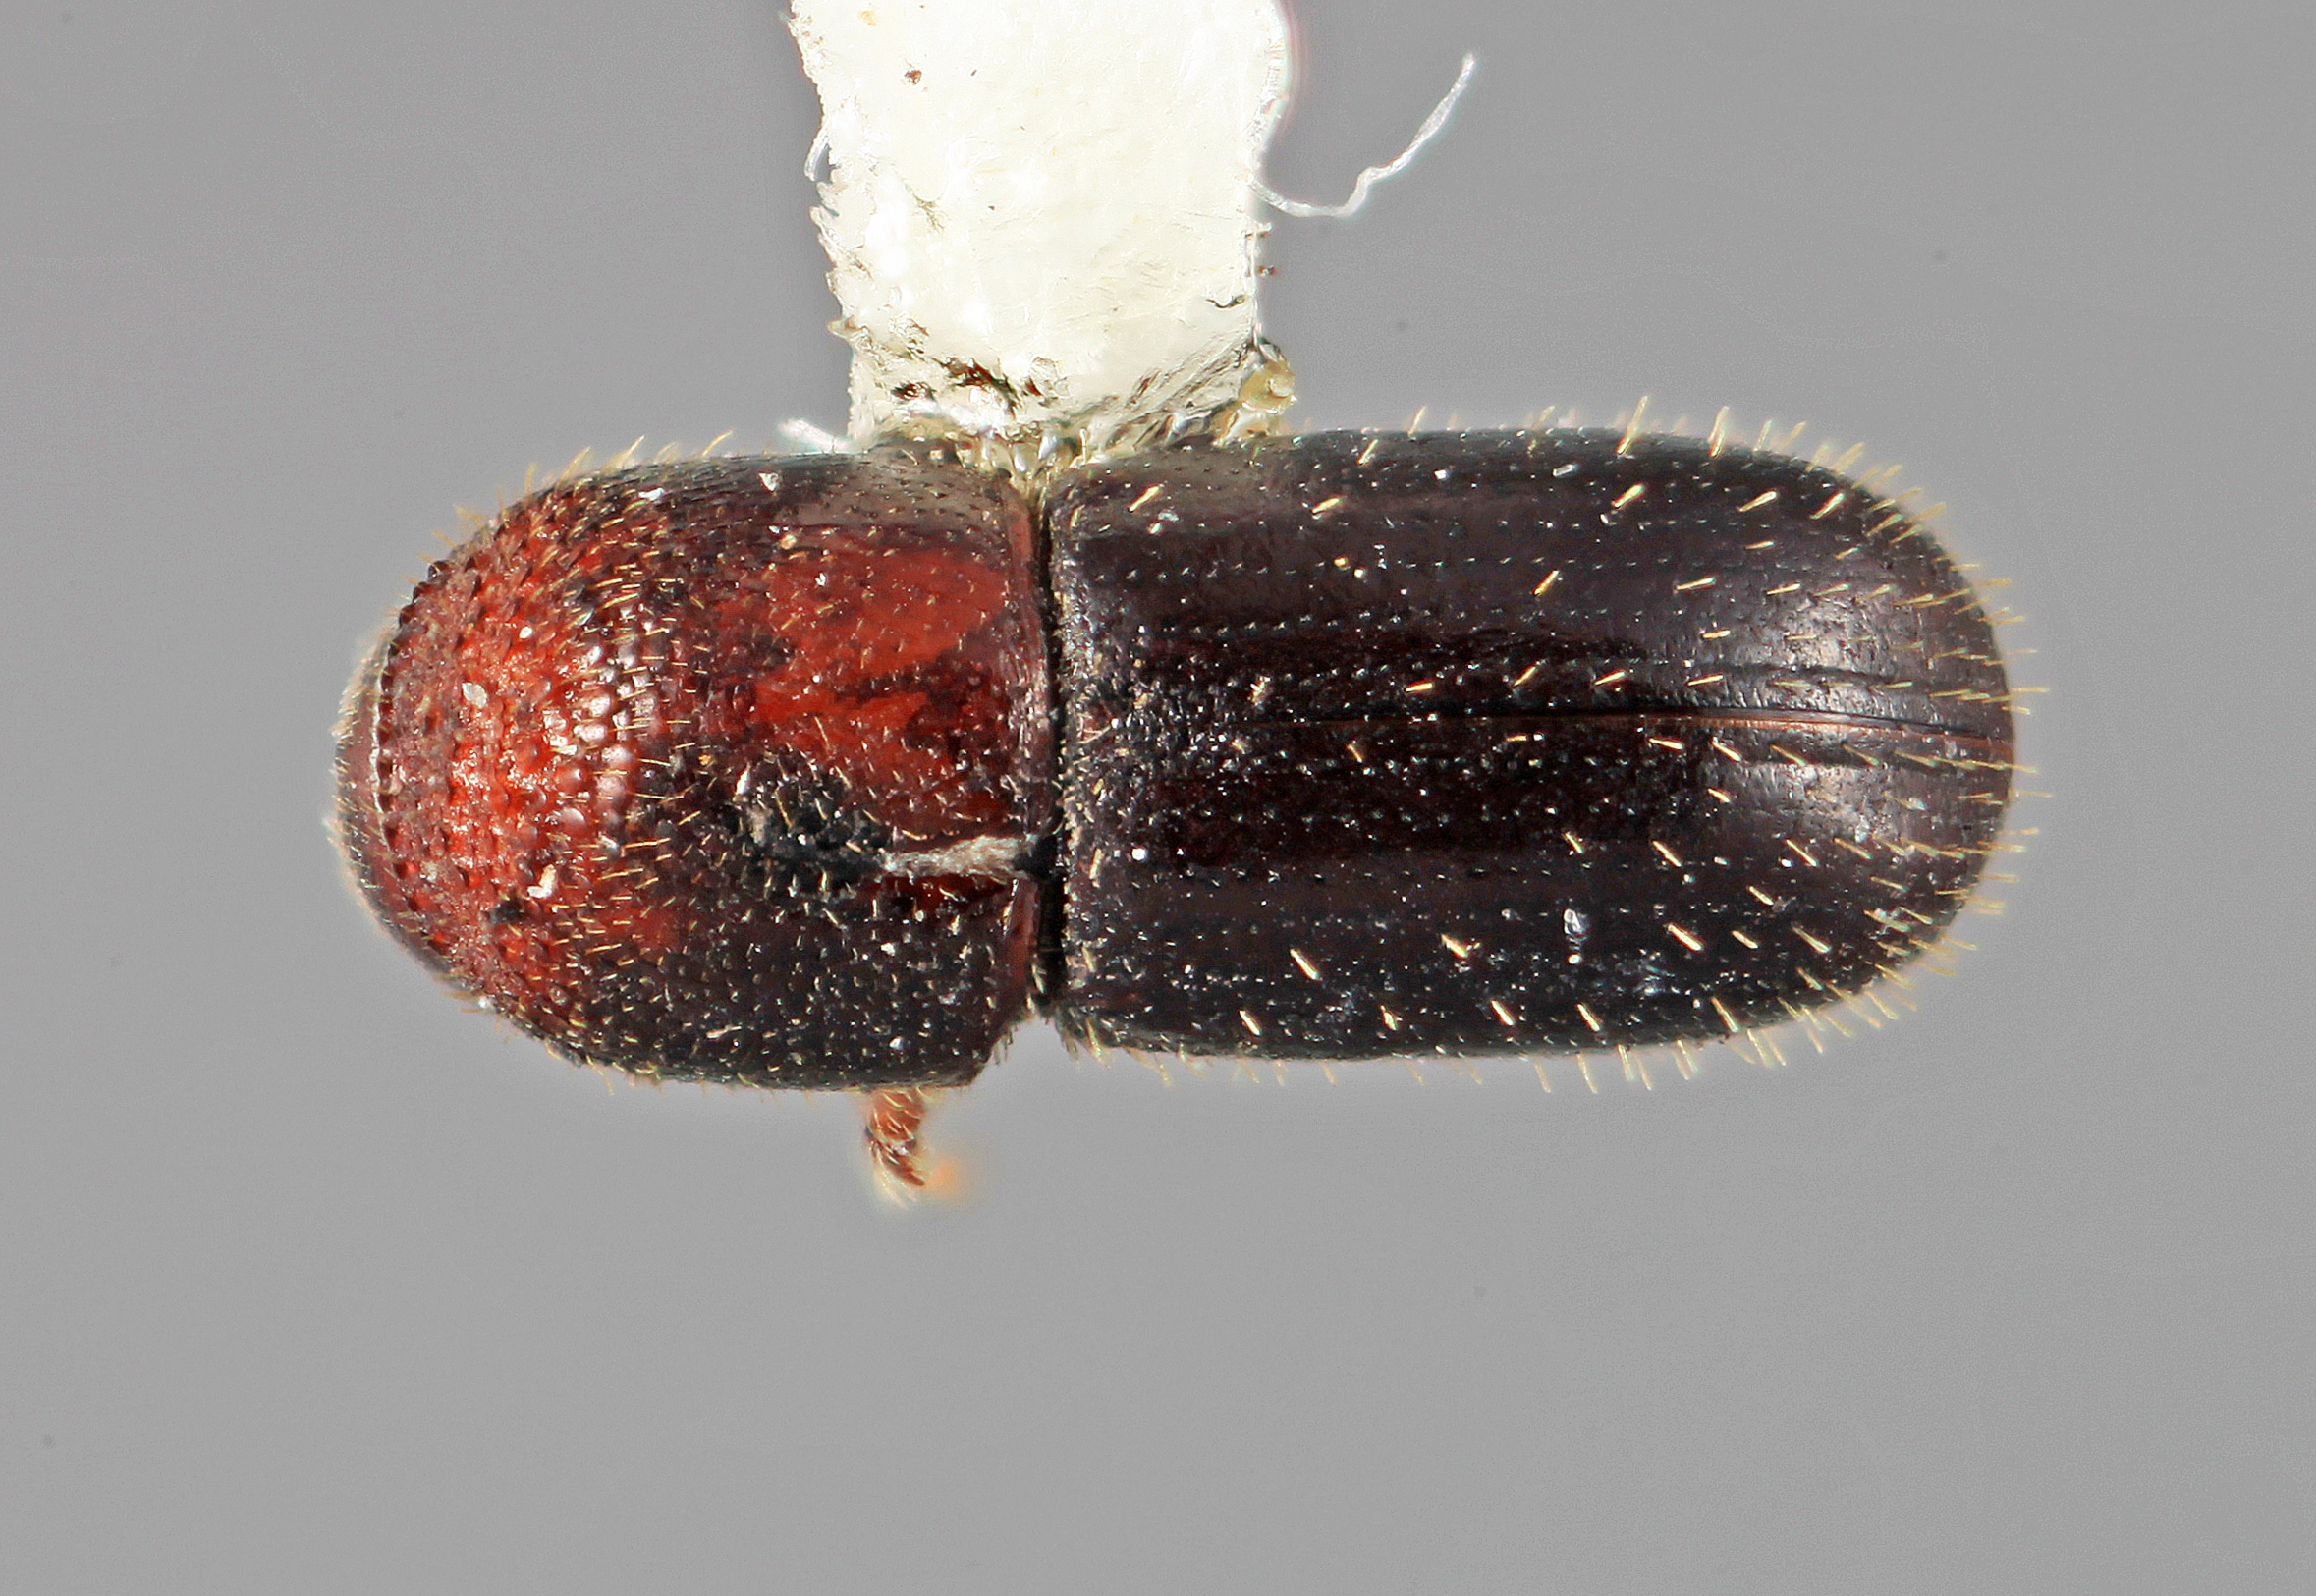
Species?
Cryptocarenus tropicalis
